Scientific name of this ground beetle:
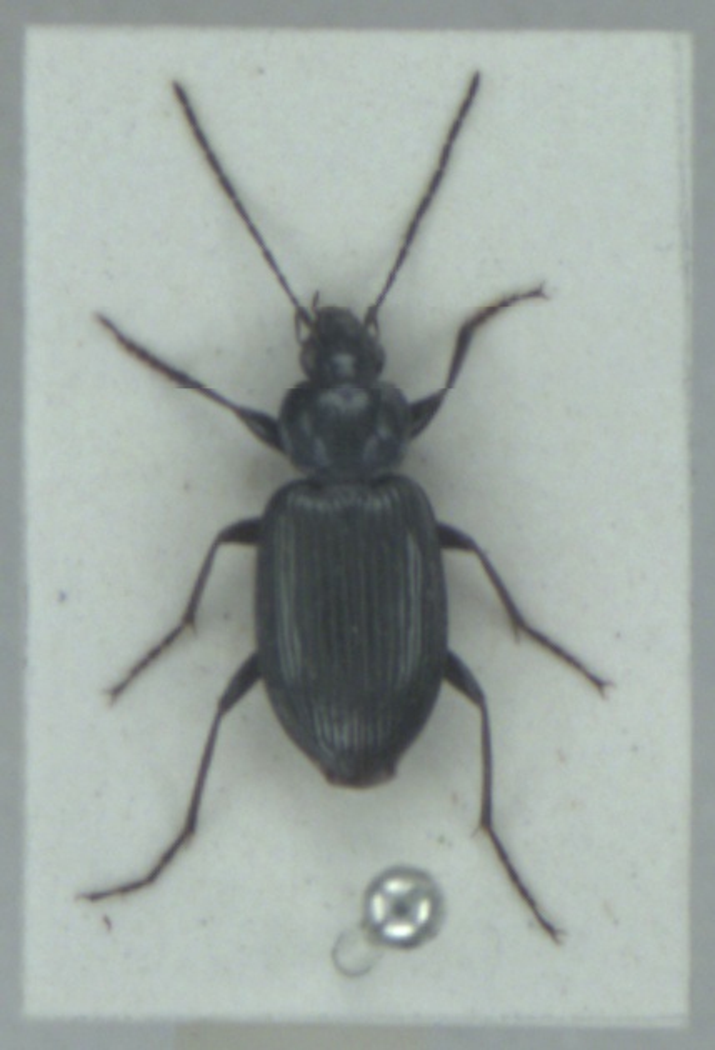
Agonum nigrum
